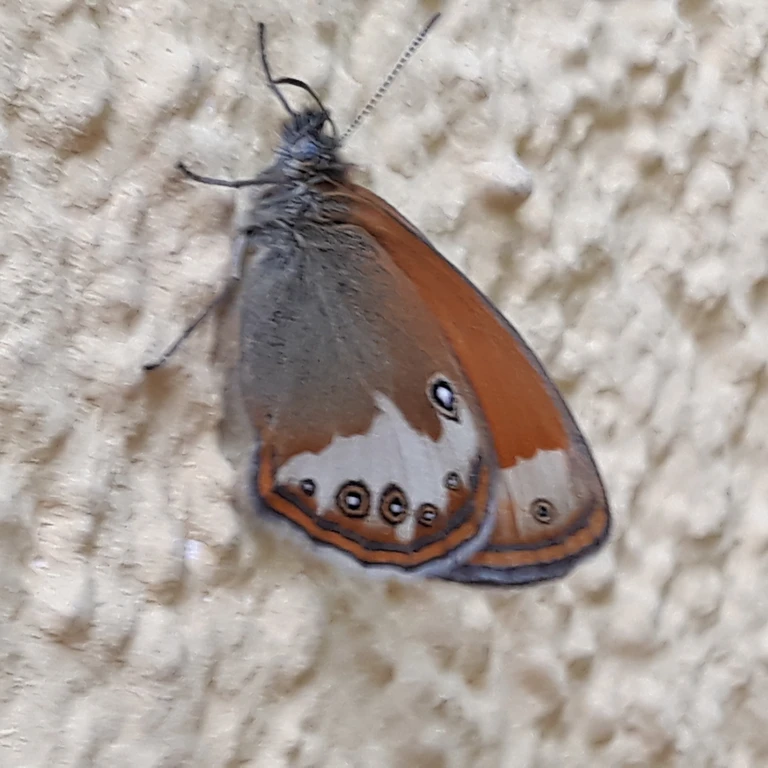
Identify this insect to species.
Coenonympha arcania
